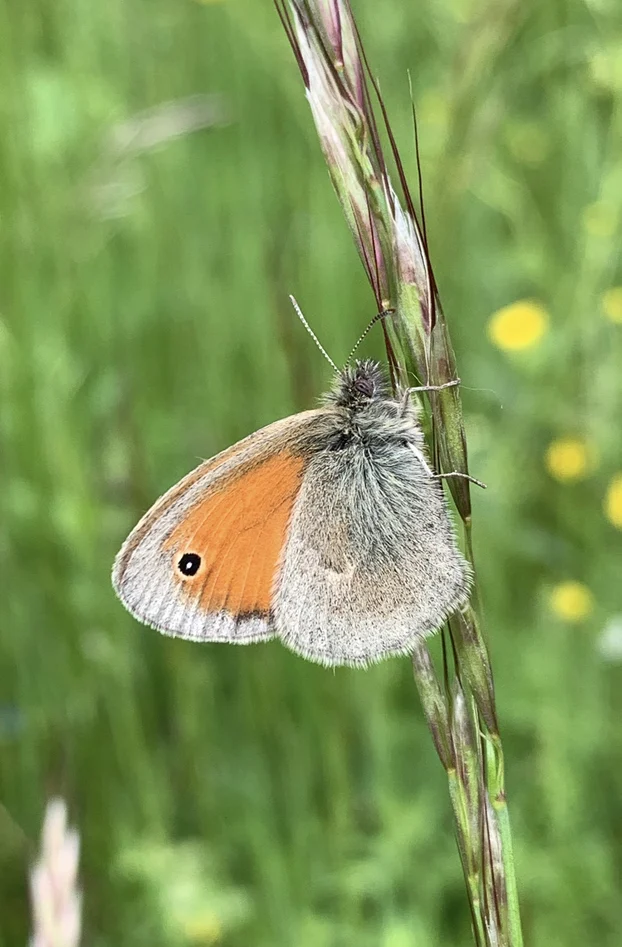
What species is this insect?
Coenonympha pamphilus
